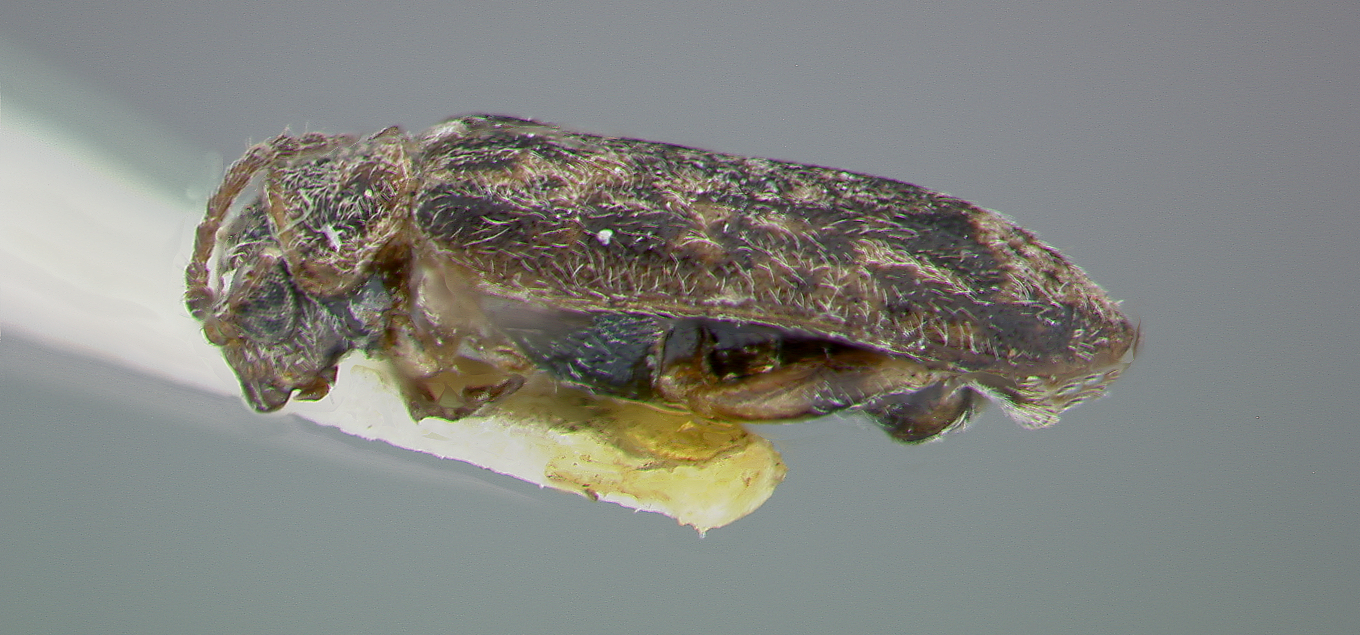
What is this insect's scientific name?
Monoxia apicalis
